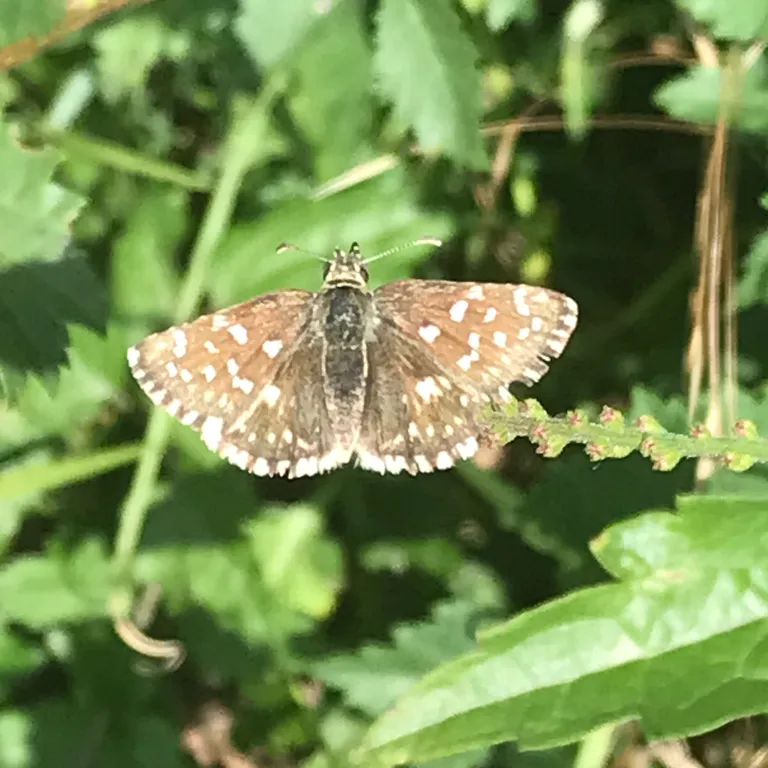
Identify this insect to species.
Pyrgus malvae
